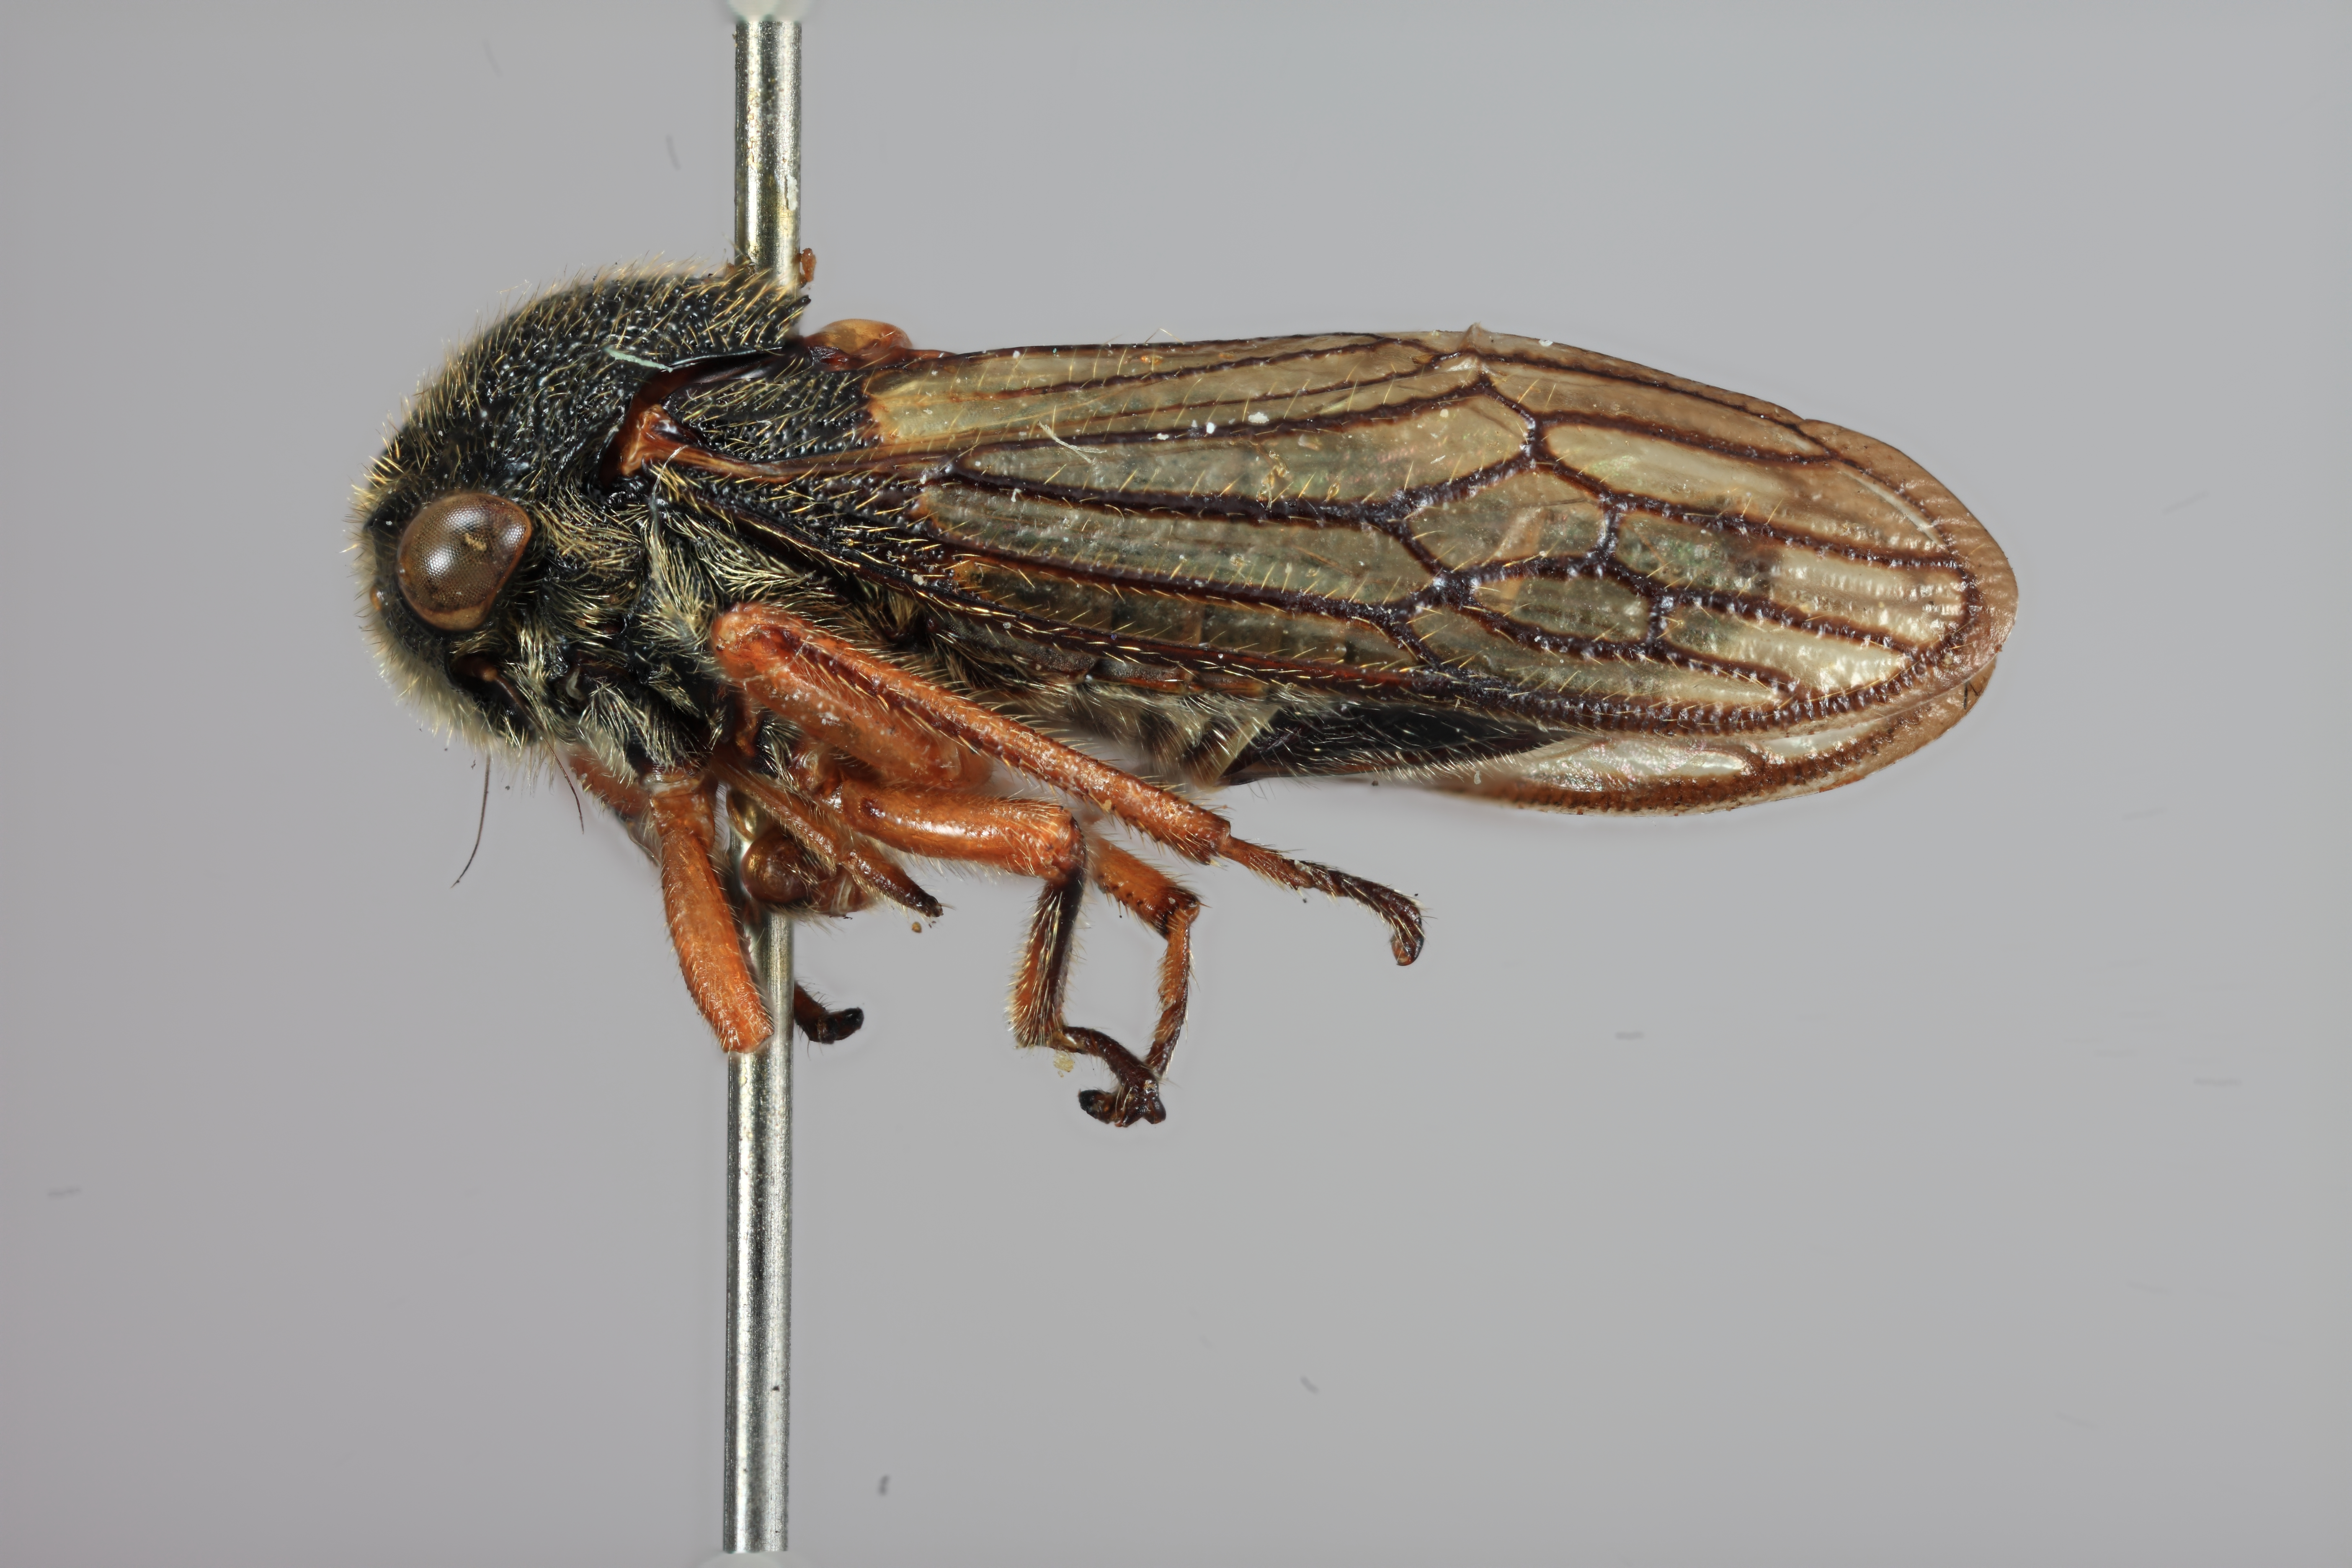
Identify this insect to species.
Cryptaspidia longa
